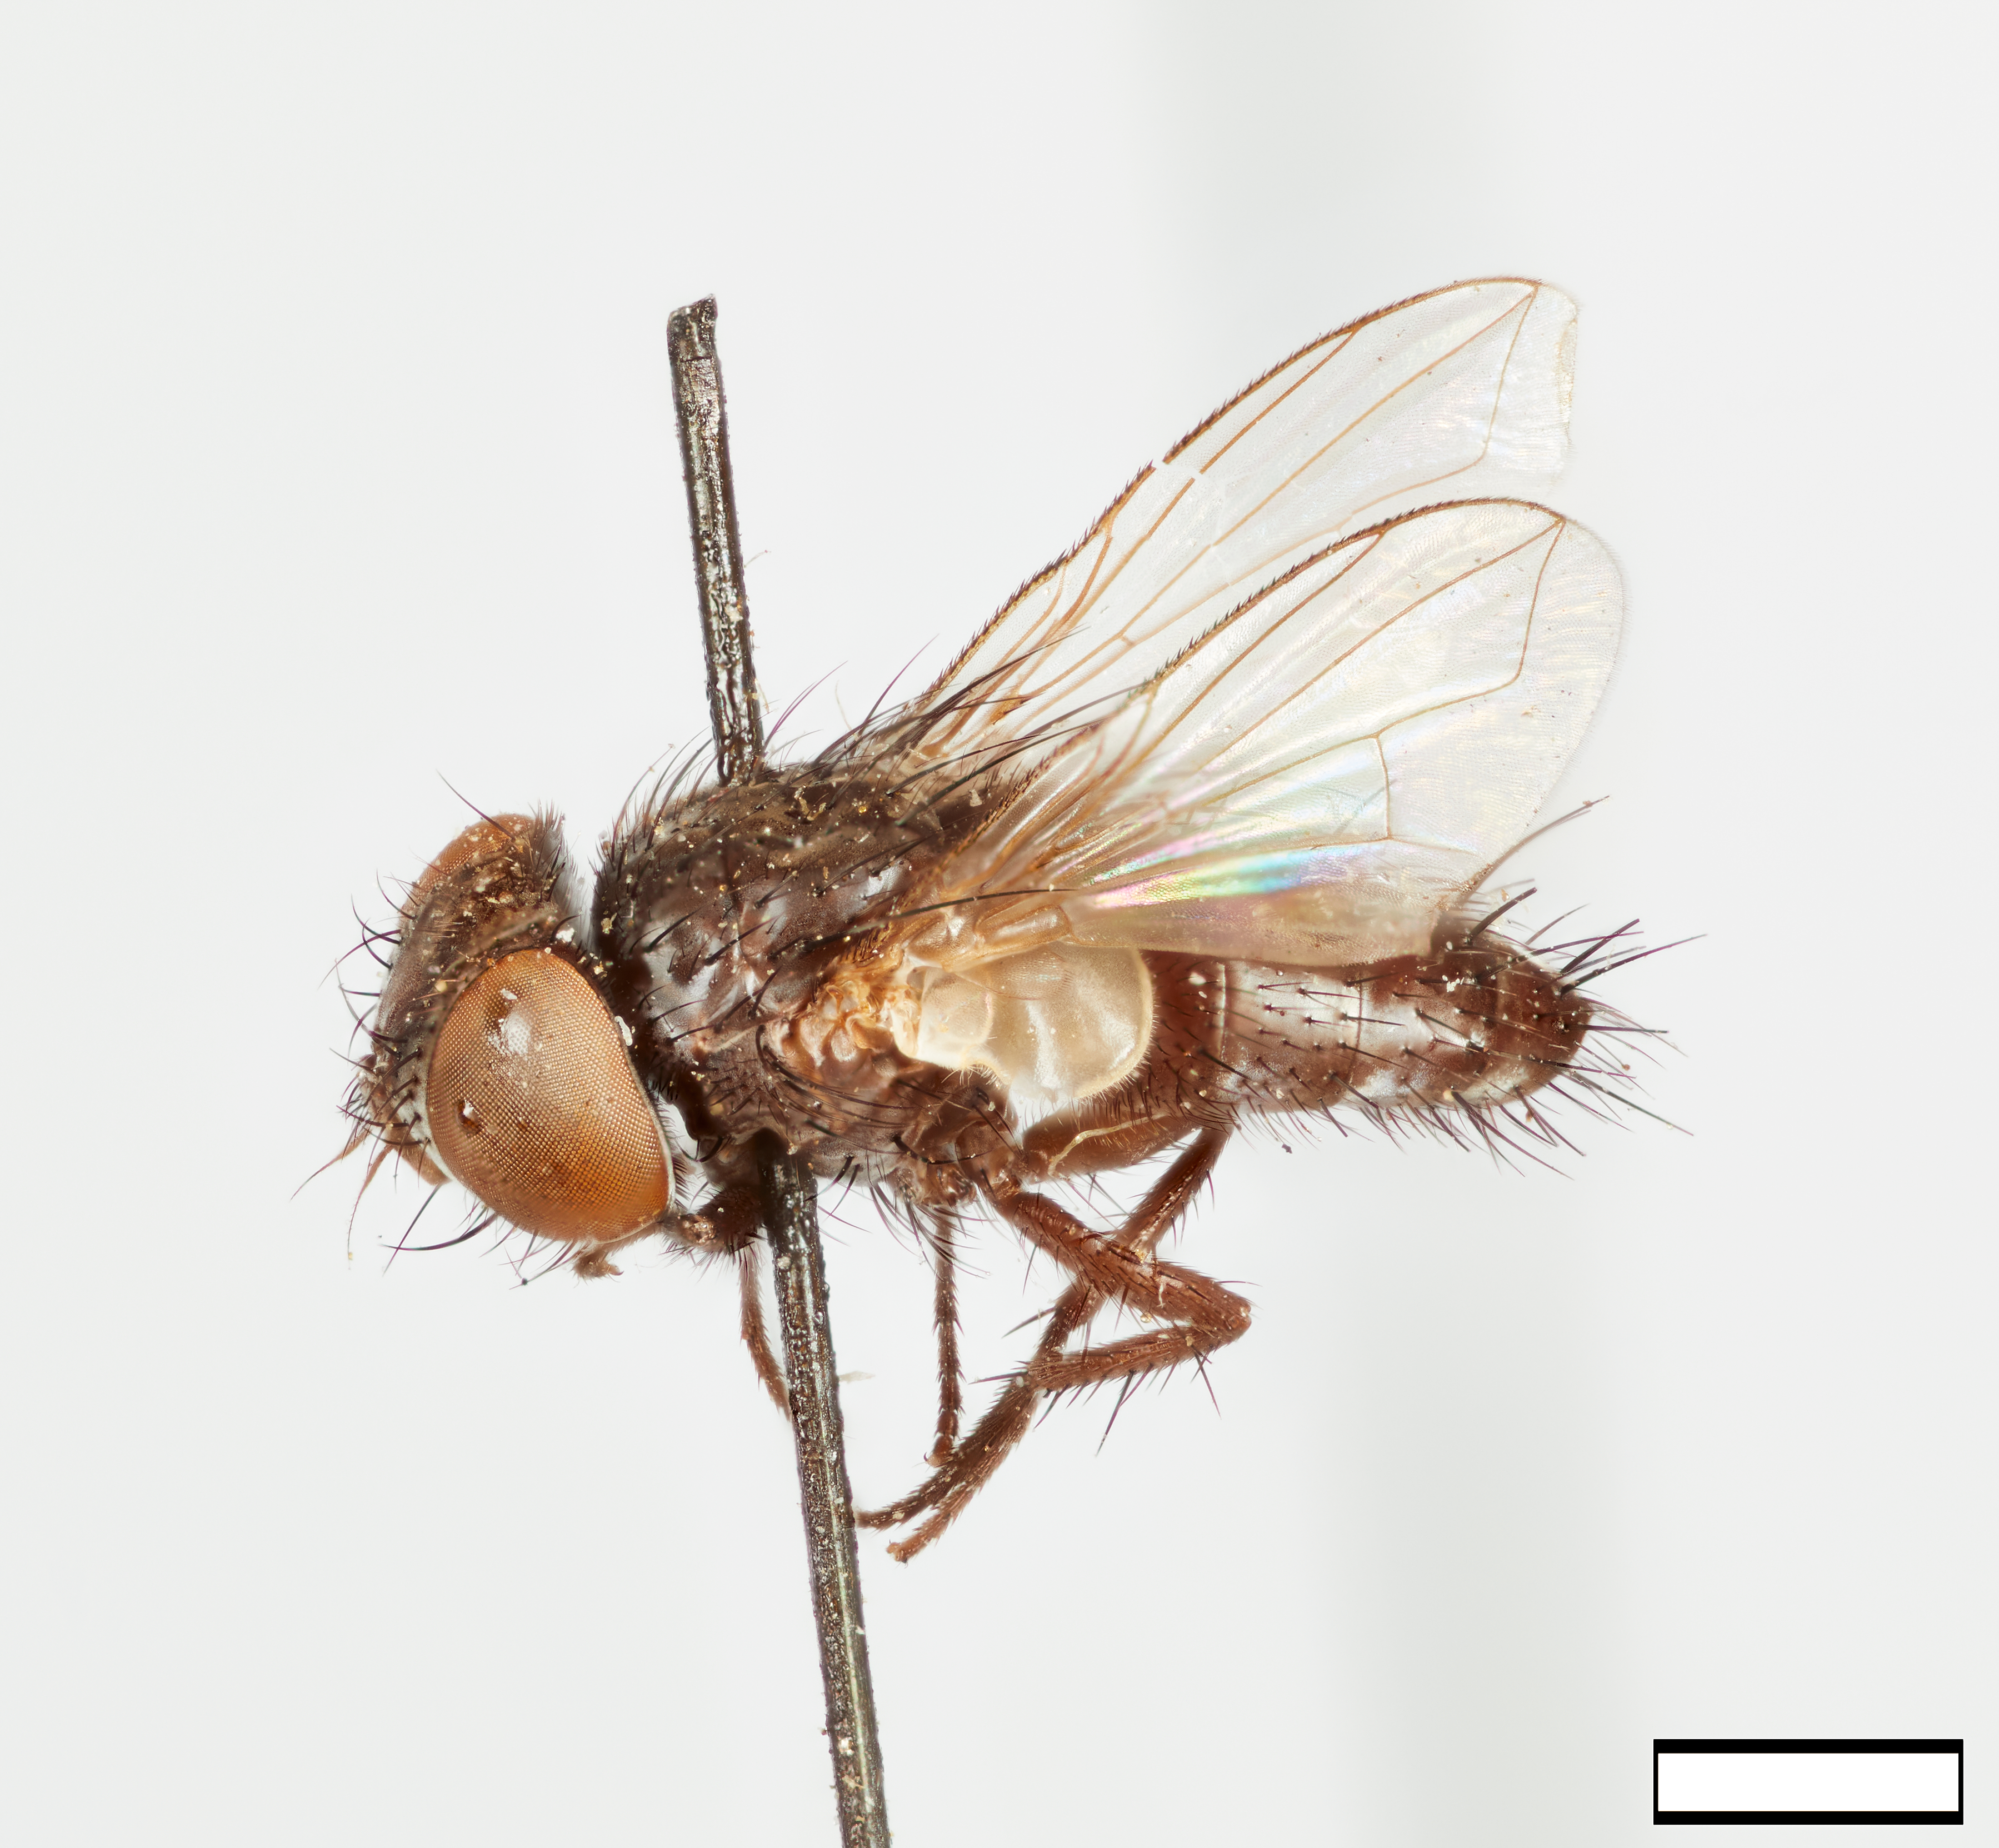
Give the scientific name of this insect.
Biomyia genalis
